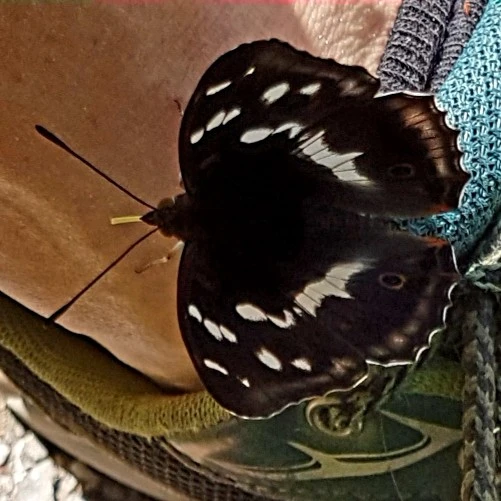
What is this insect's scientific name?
Apatura iris
